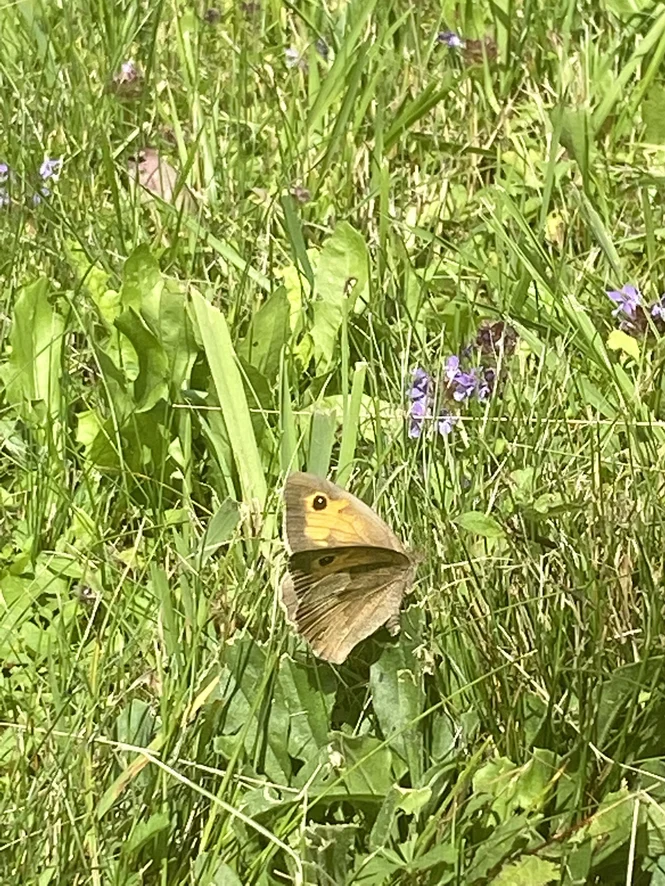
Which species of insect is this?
Maniola jurtina
